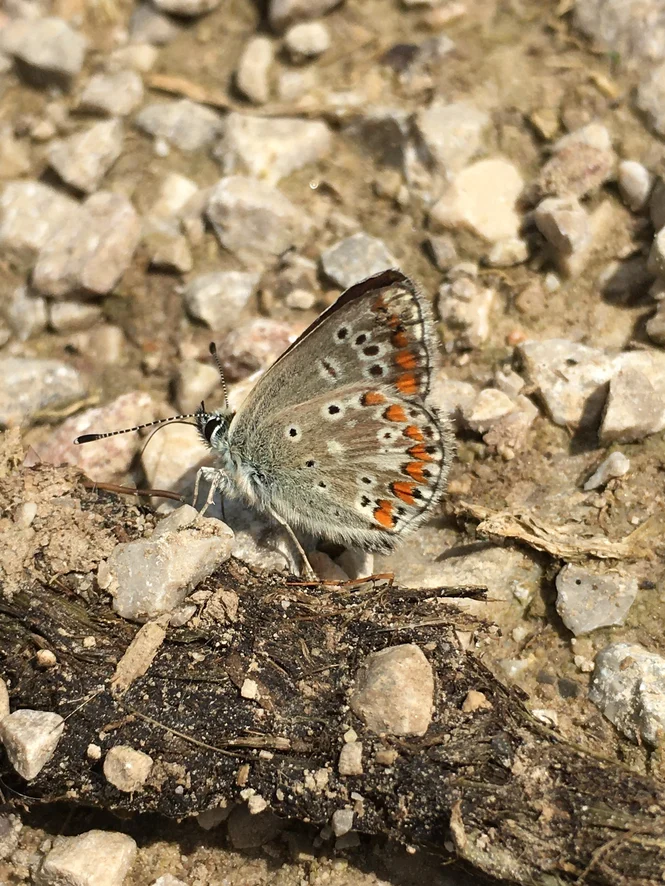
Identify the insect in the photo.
Aricia agestis/artaxerxes
